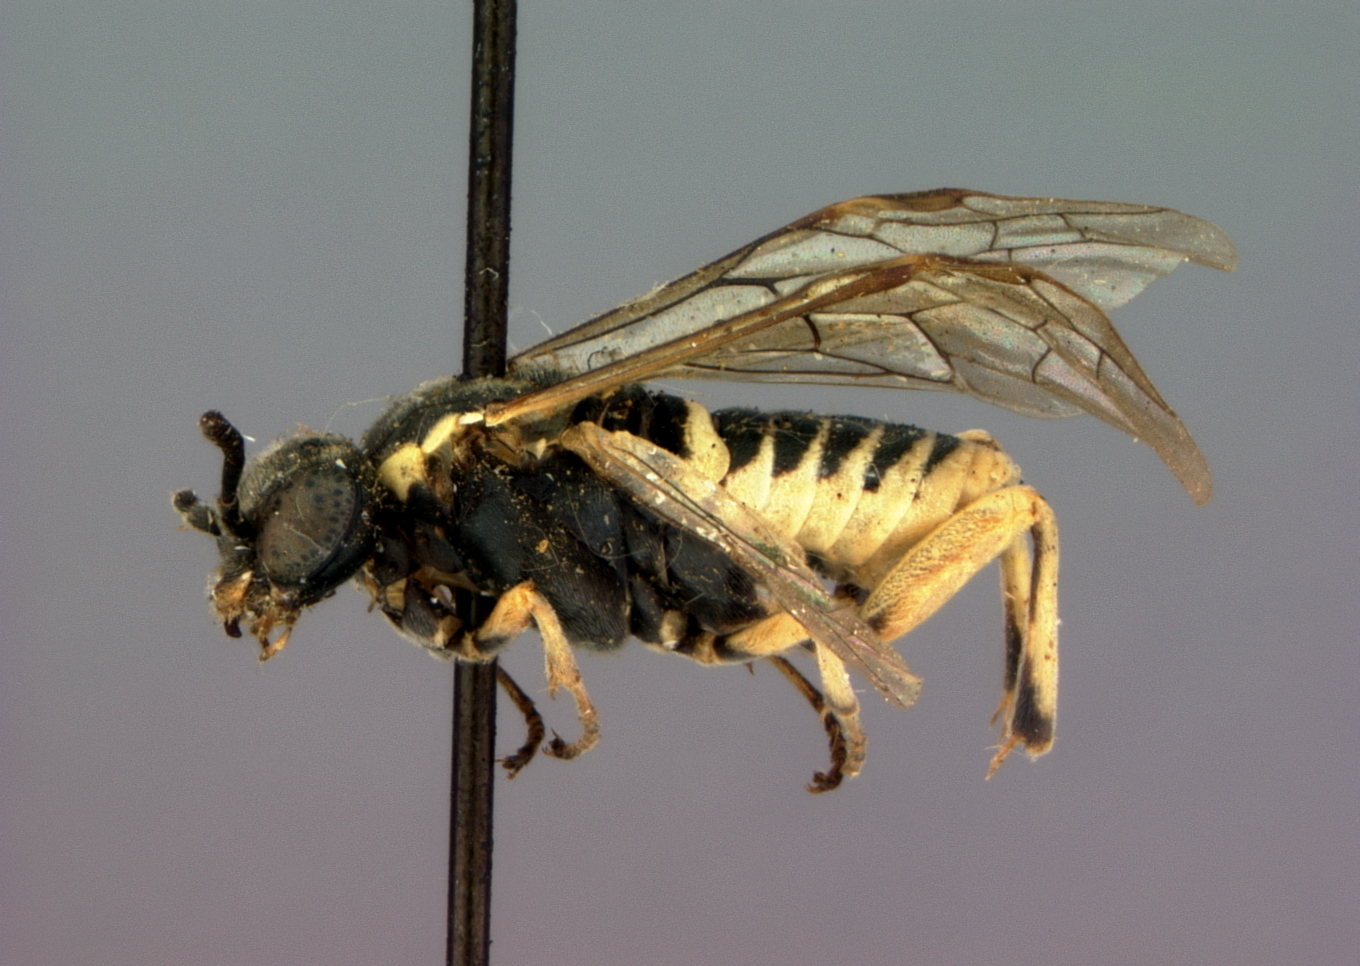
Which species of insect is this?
Macrophya doanei
